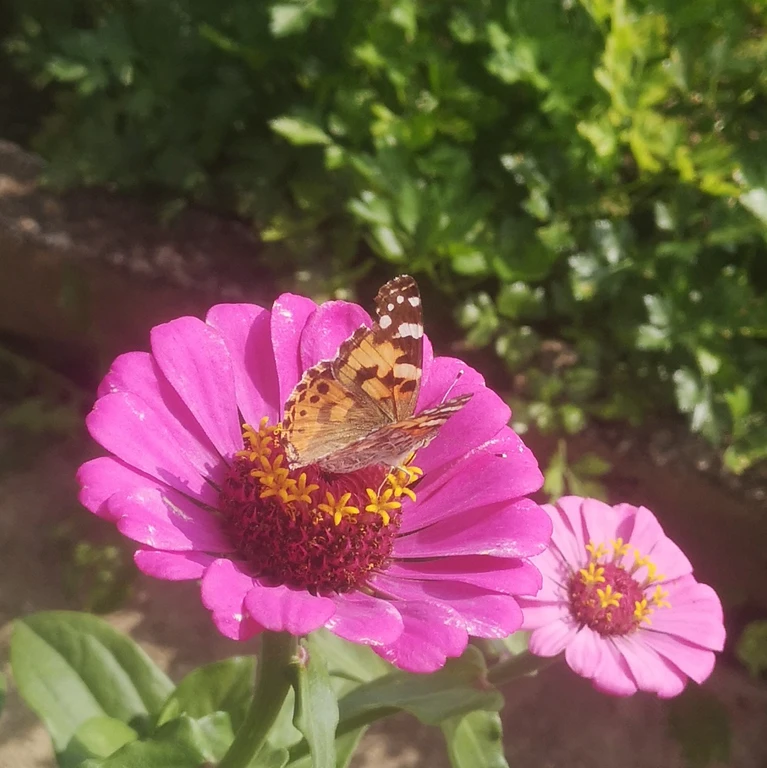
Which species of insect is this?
Vanessa cardui
